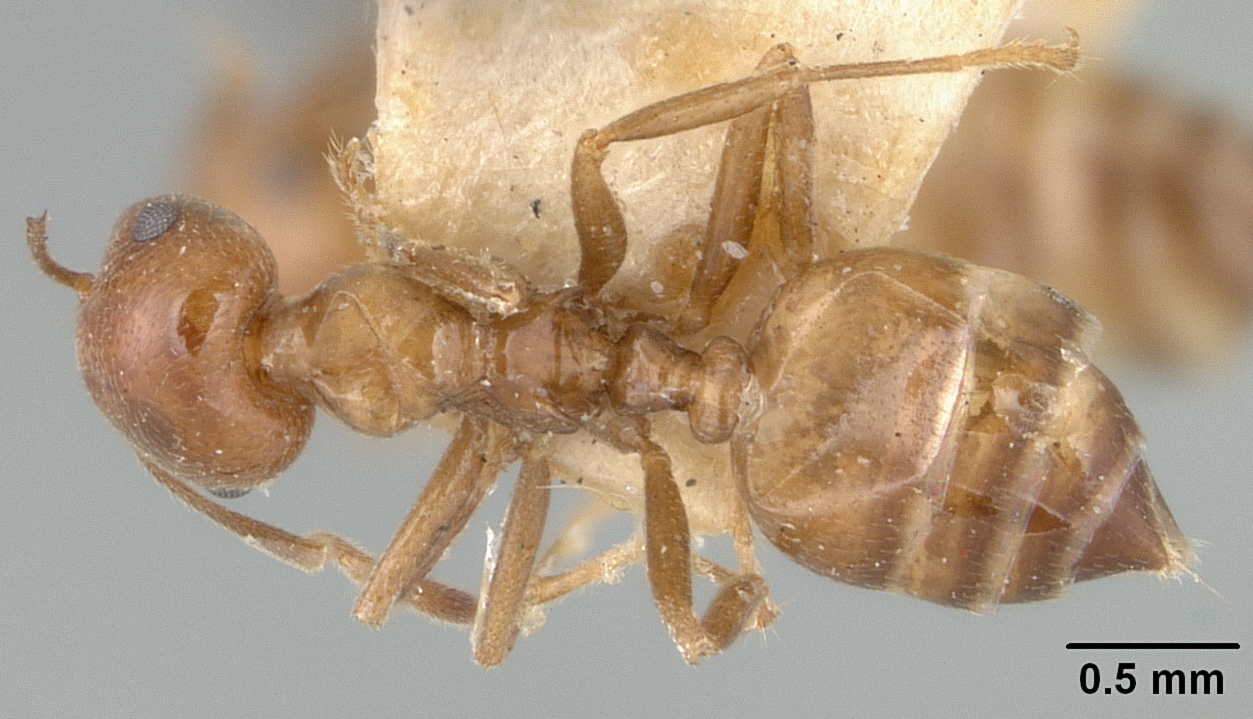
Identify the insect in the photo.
Crematogaster daisyi
